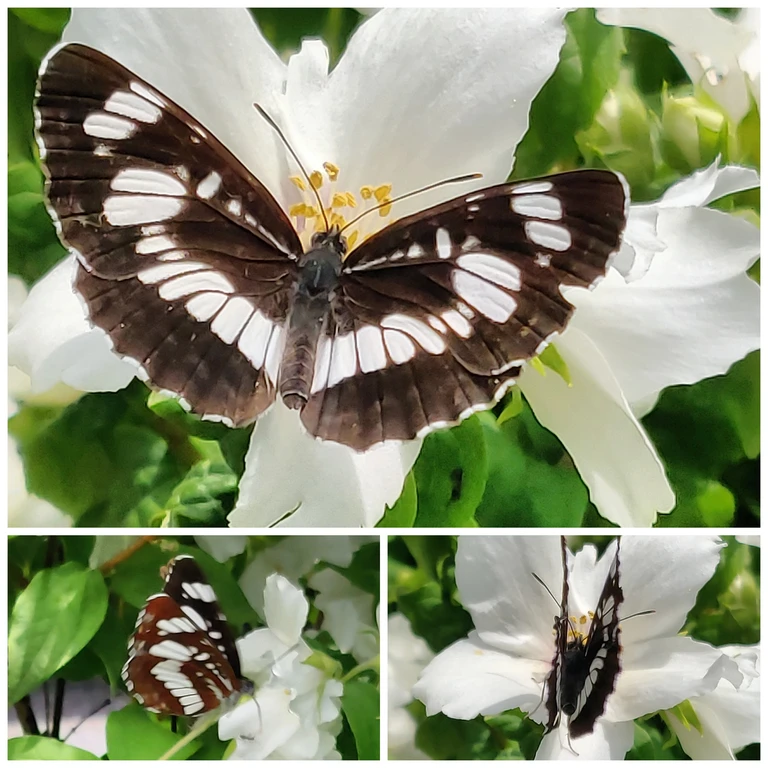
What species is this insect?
Neptis rivularis
